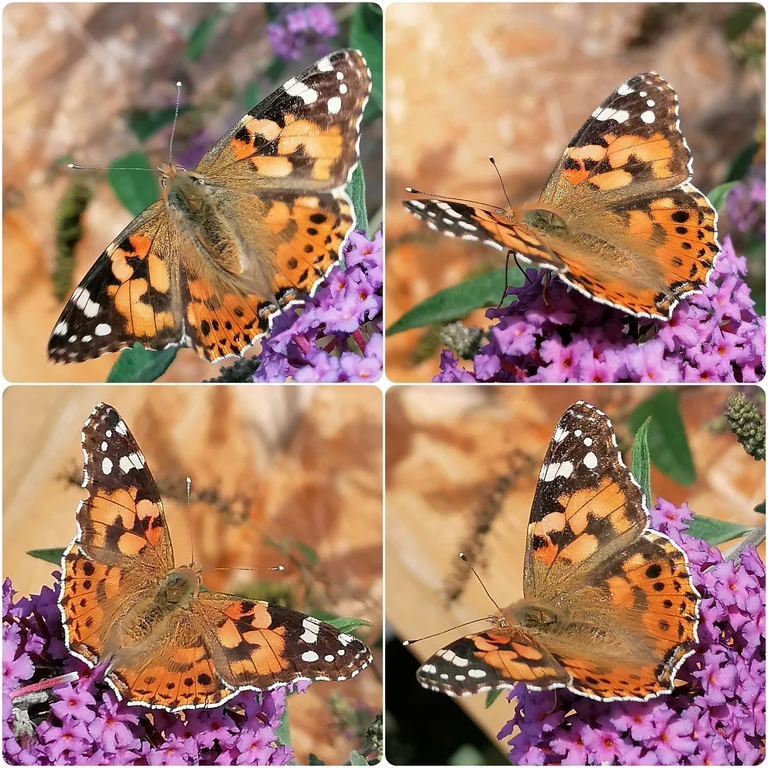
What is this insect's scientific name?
Vanessa cardui
